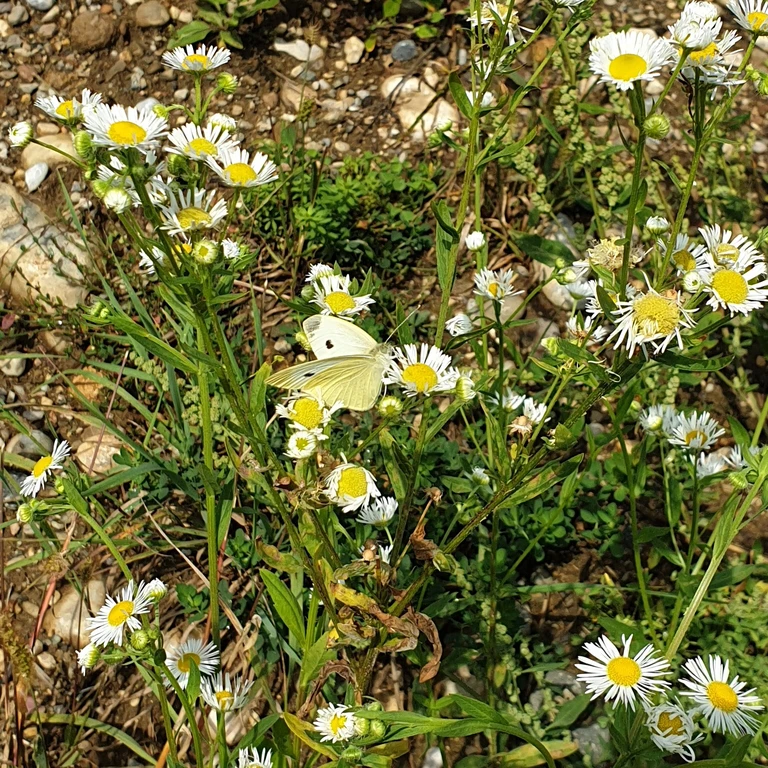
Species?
Pieris rapae
